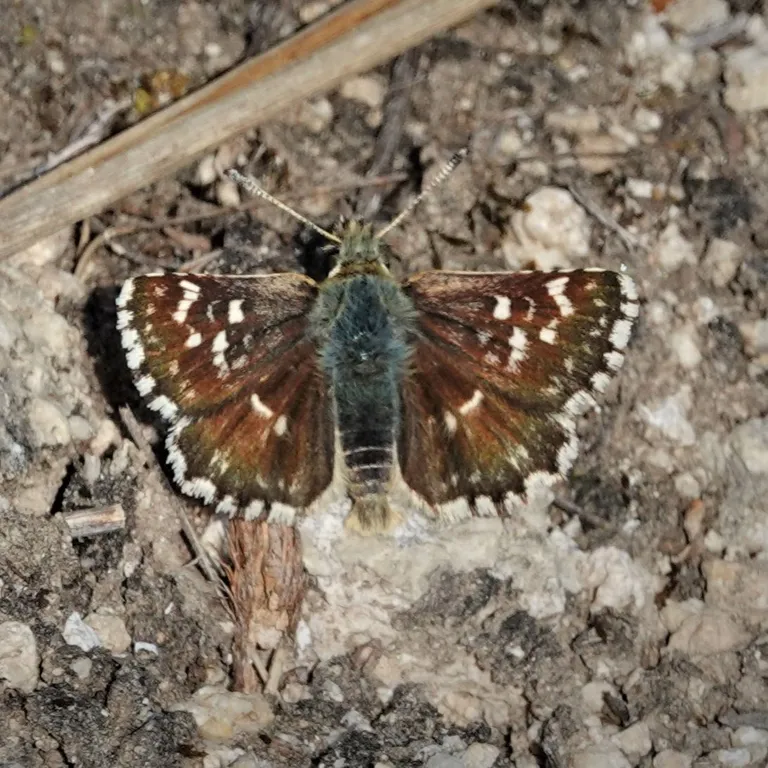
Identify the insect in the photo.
Spialia sertorius
